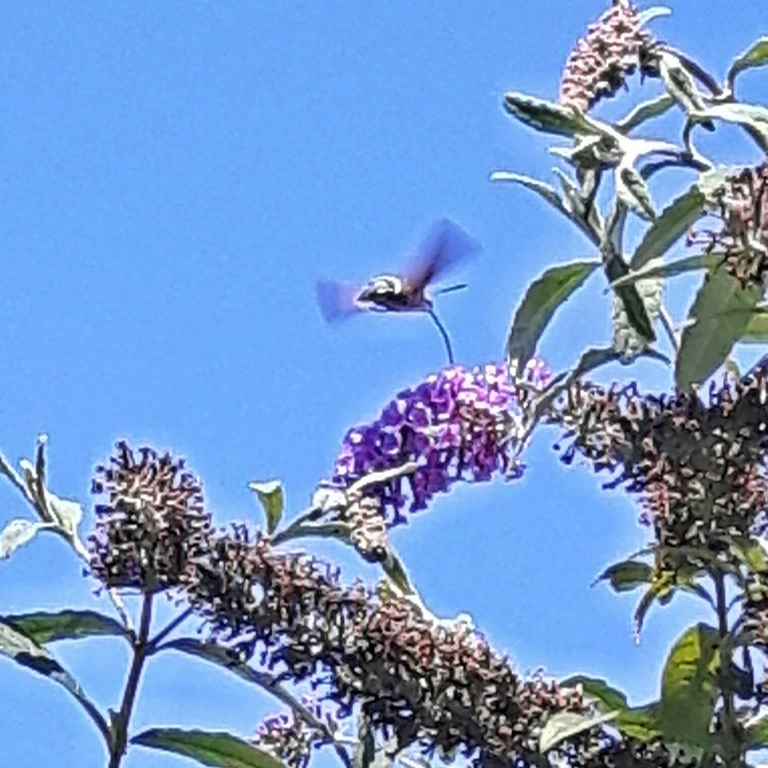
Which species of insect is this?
Macroglossum stellatarum
